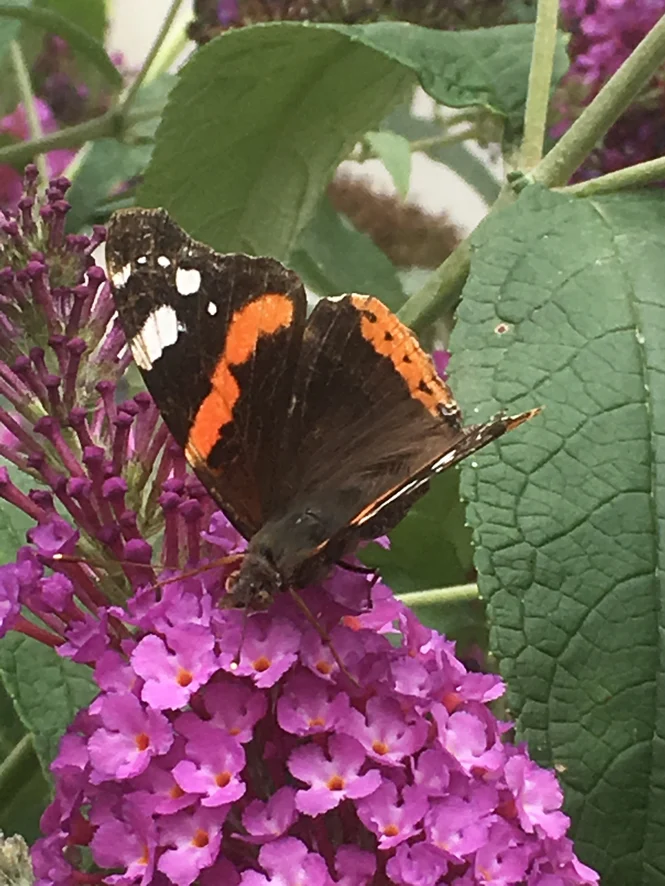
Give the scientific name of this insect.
Vanessa atalanta
